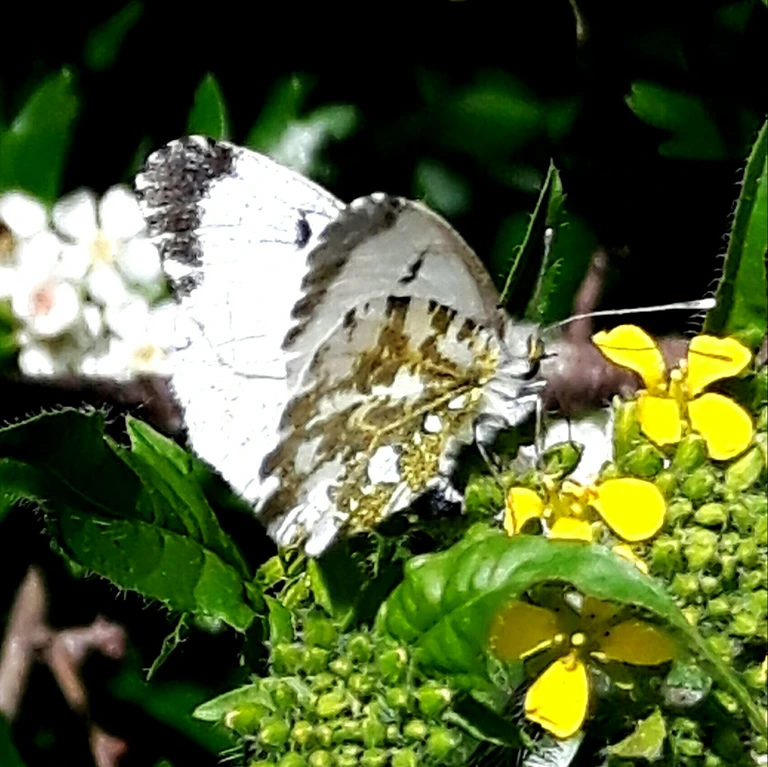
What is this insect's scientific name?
Anthocharis cardamines
